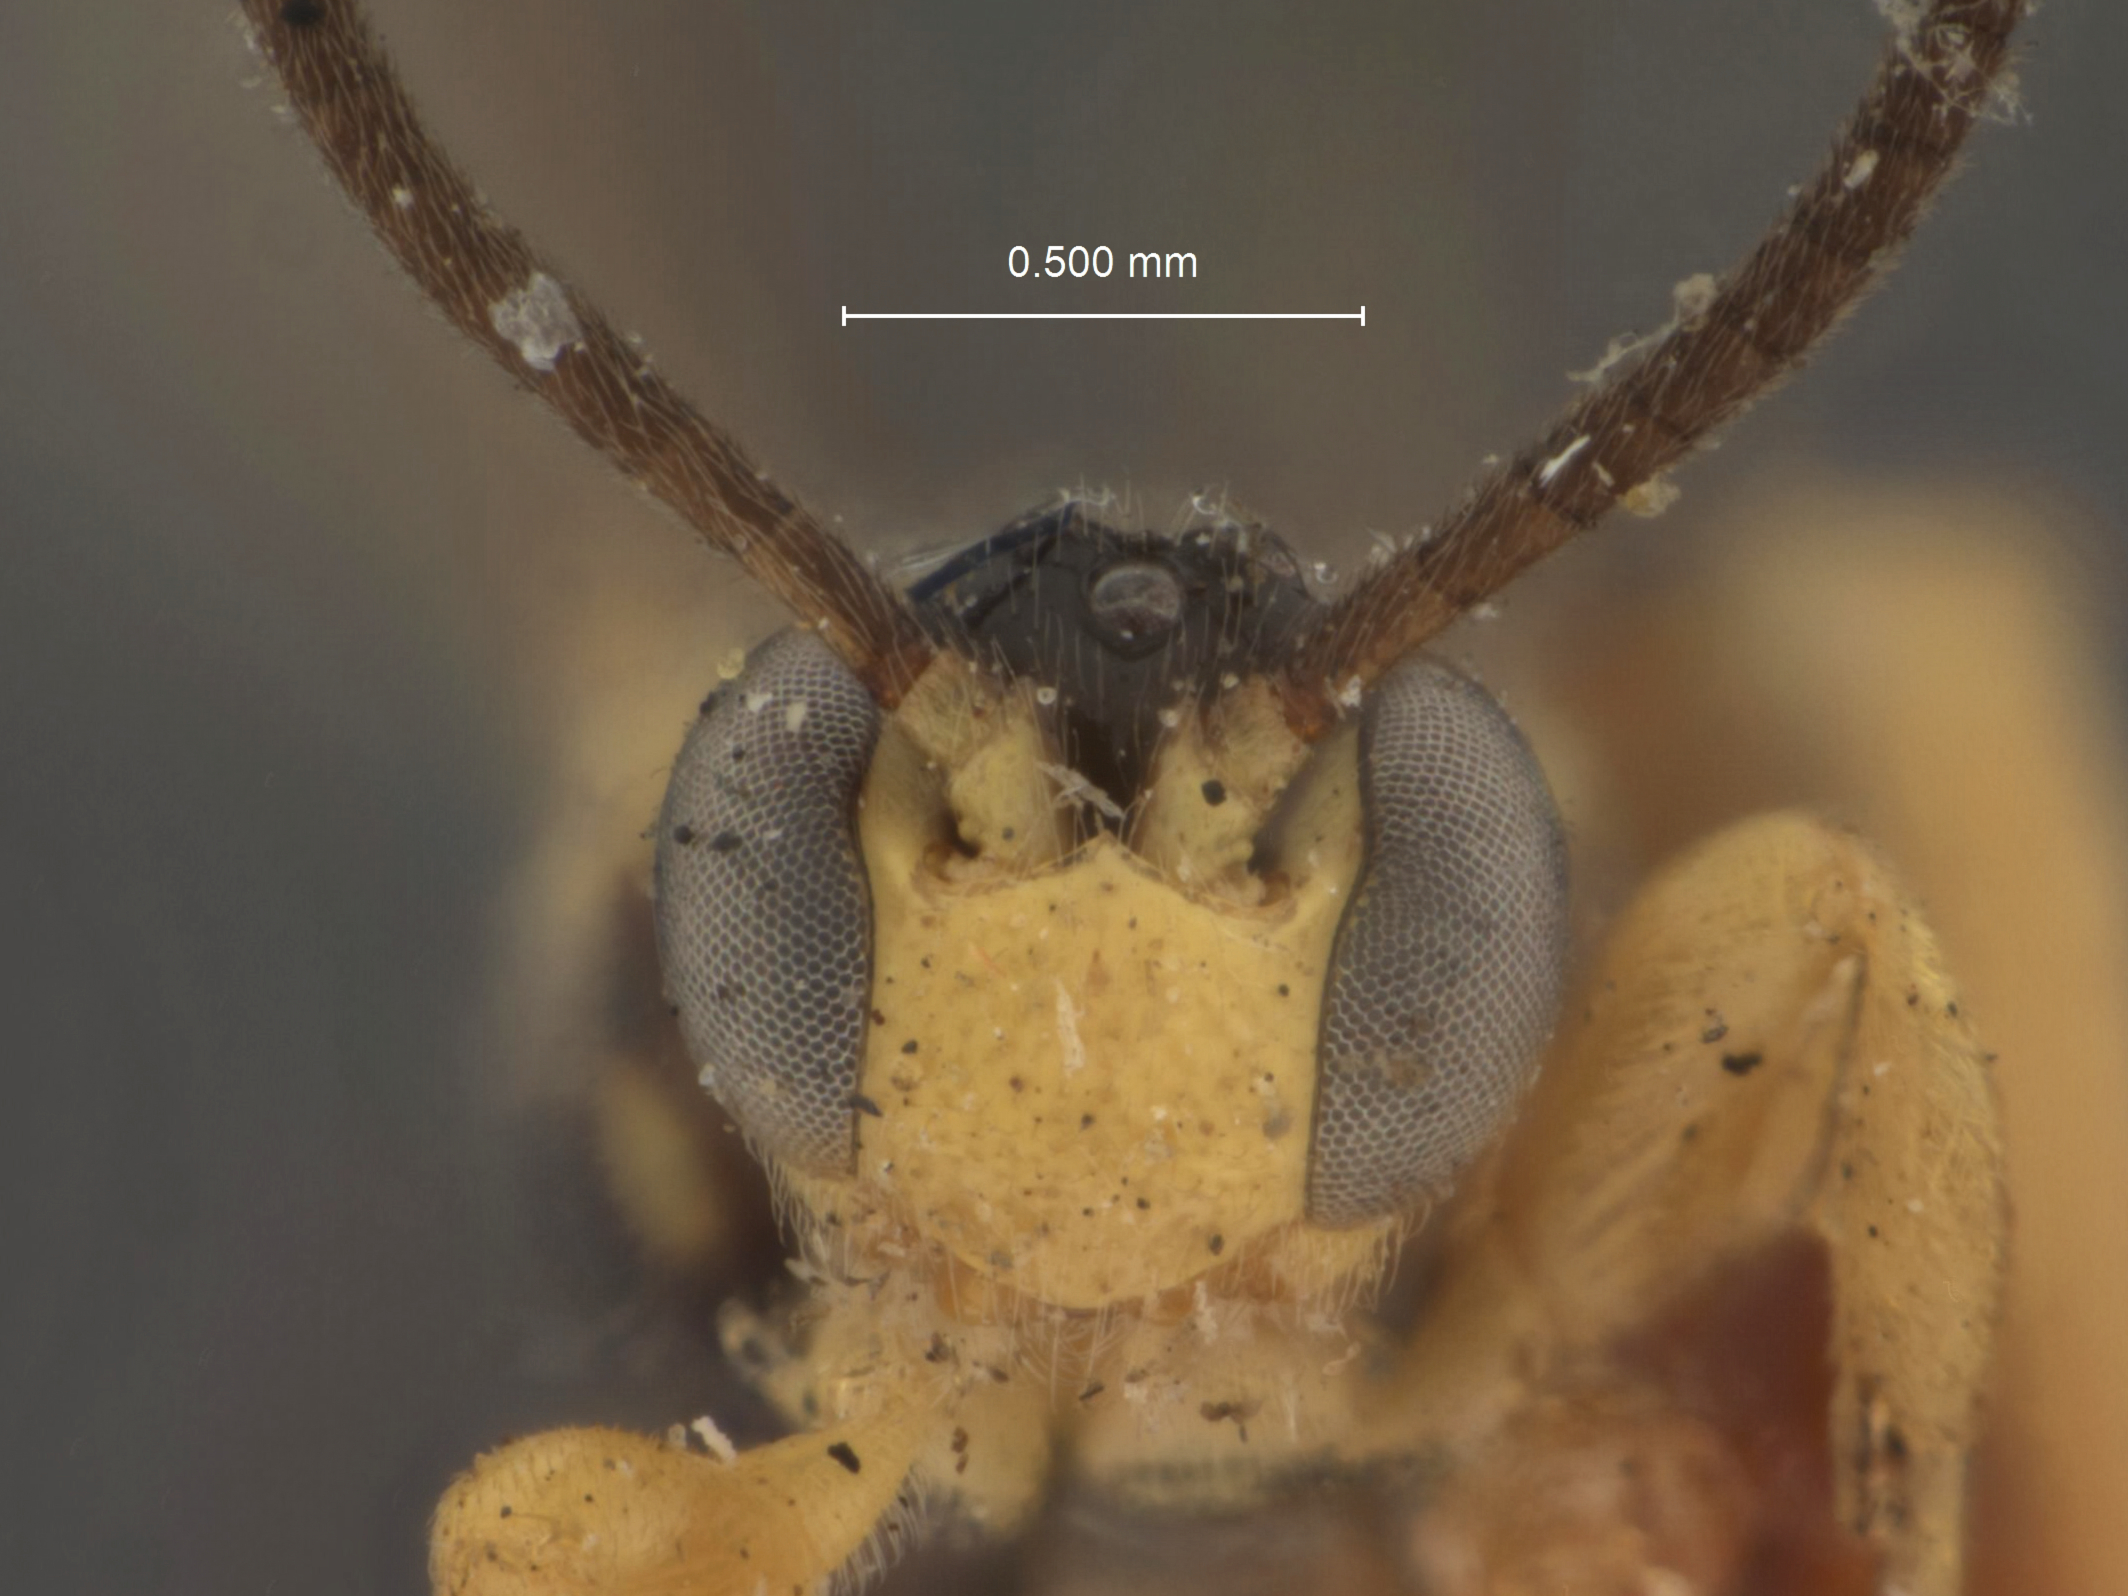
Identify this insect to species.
Exochus mandibularis
